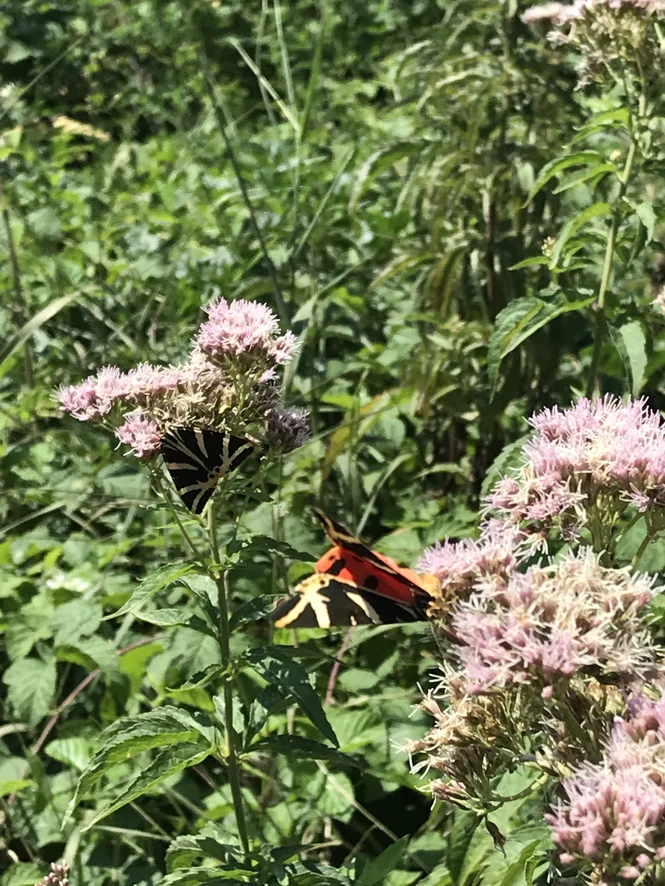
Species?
Euplagia quadripunctaria
